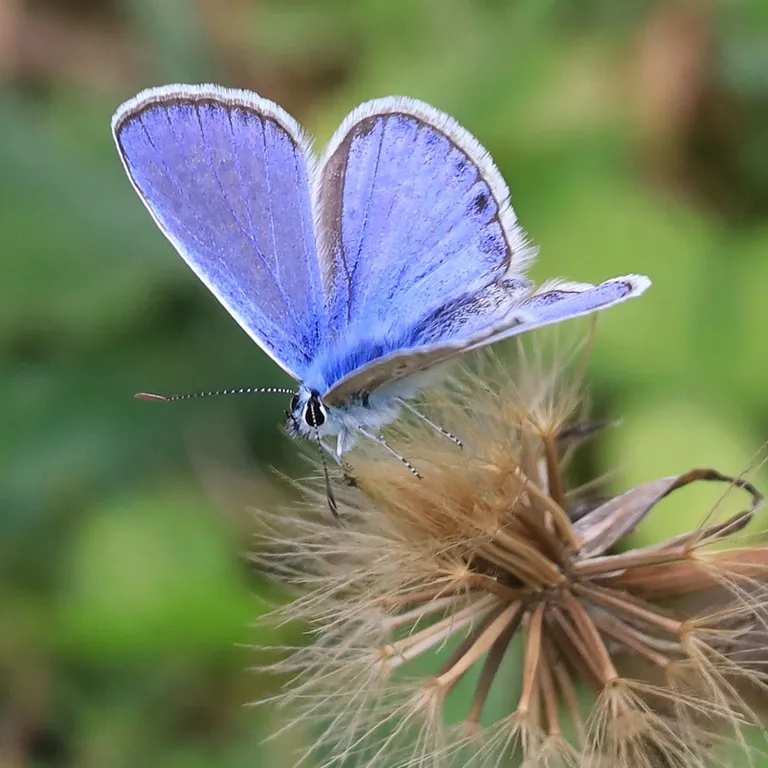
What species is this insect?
Polyommatus icarus
